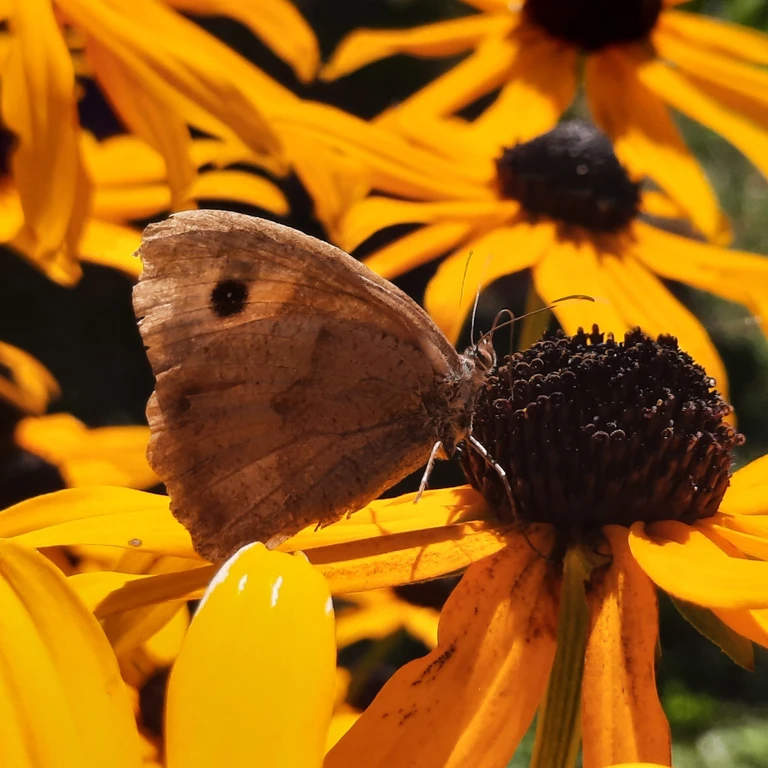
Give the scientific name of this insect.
Maniola jurtina
